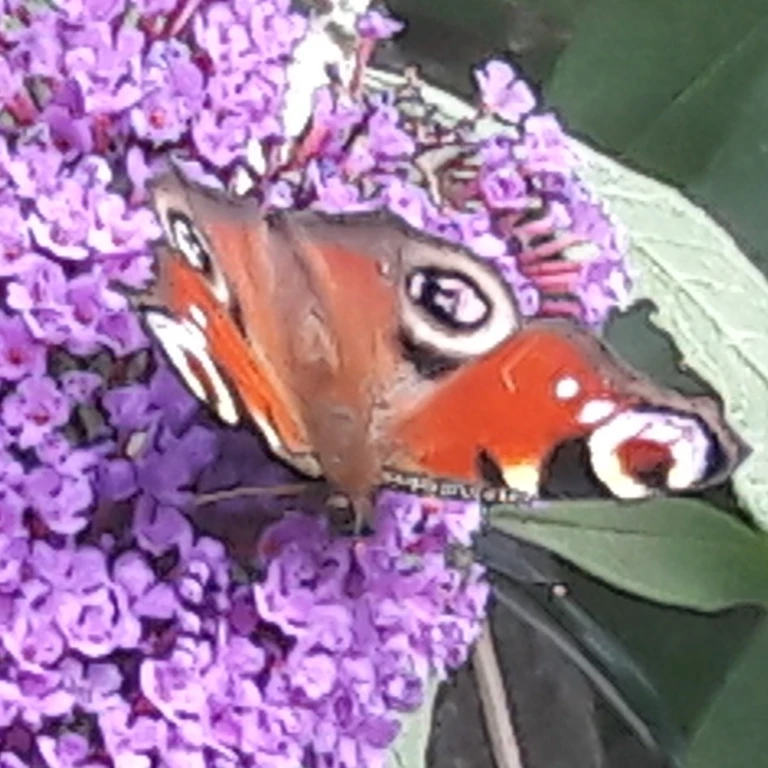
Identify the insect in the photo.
Aglais io
